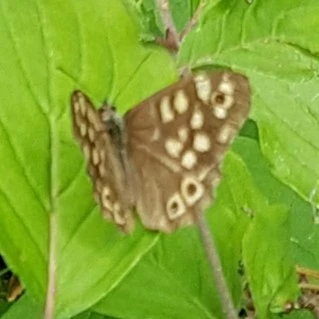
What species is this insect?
Pararge aegeria
